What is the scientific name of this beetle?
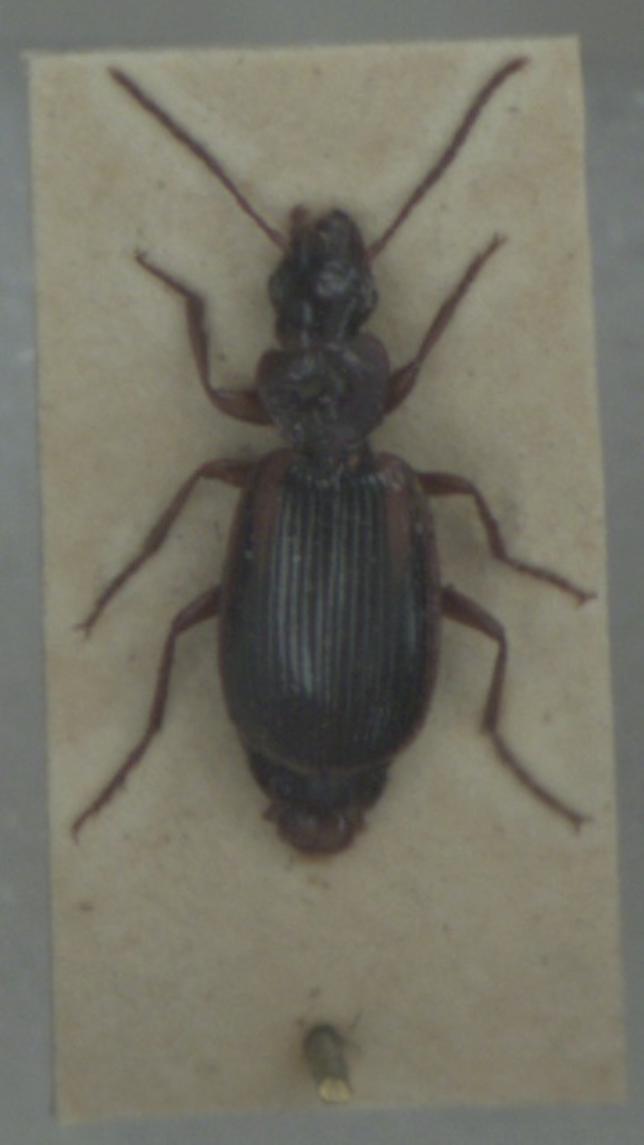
Cymindis axillaris
